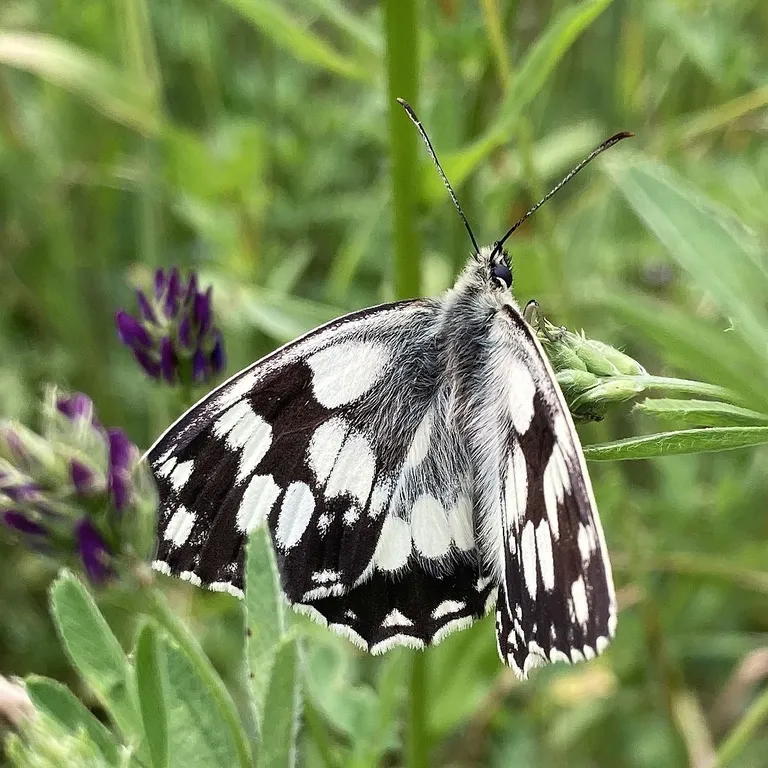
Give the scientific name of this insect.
Melanargia galathea
